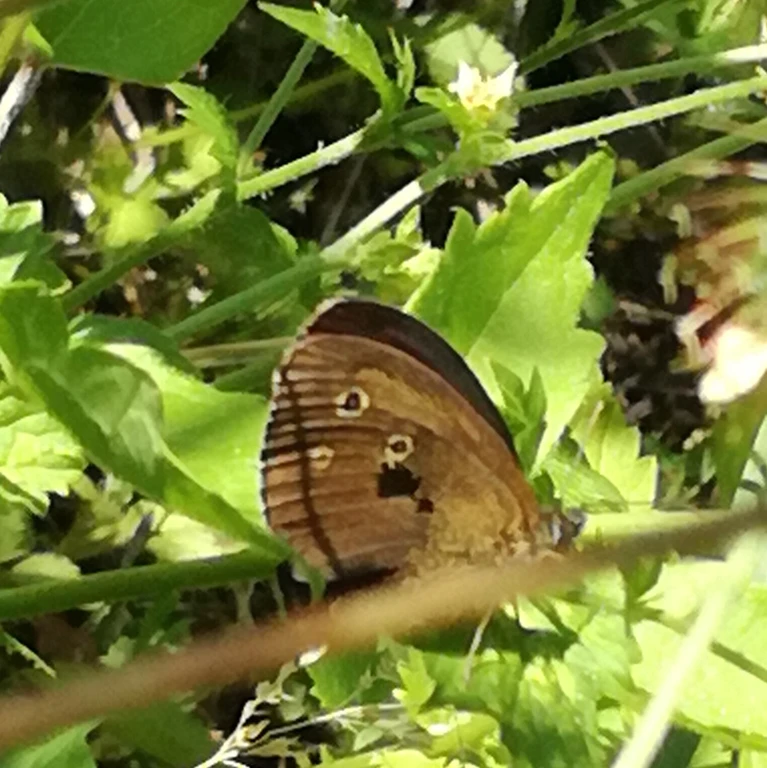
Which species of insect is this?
Aphantopus hyperantus
